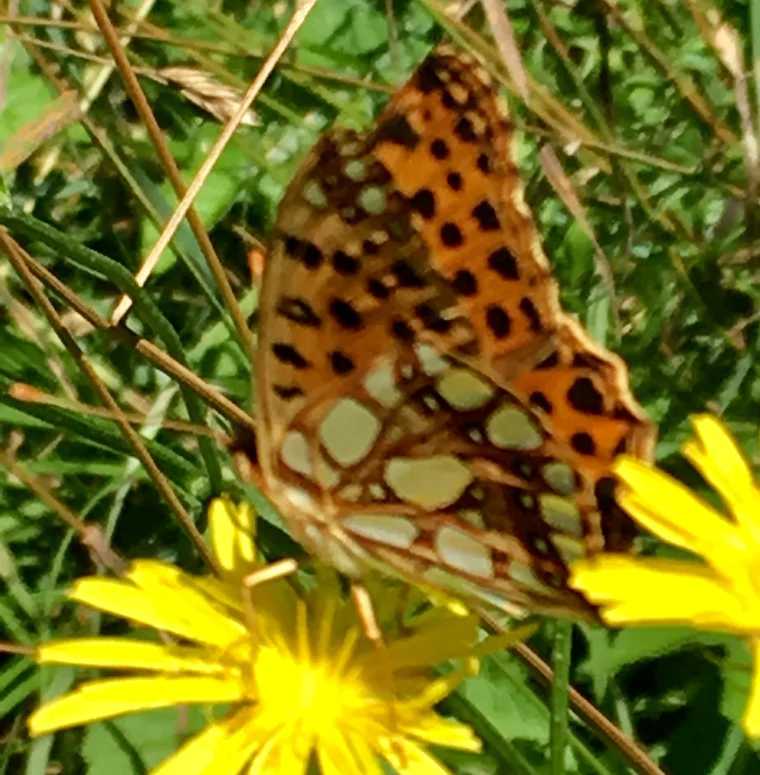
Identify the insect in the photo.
Issoria lathonia
